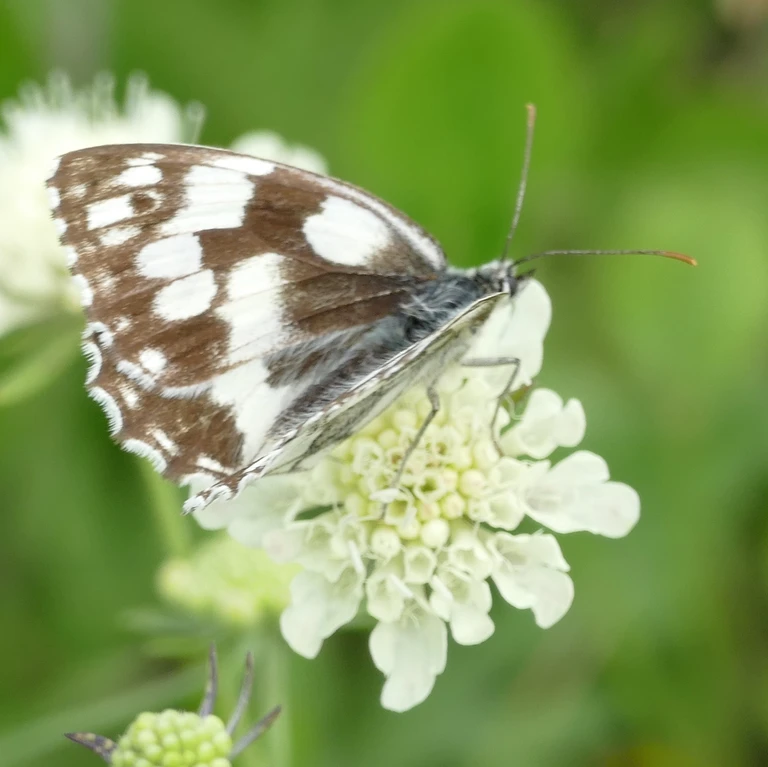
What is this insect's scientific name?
Melanargia galathea
